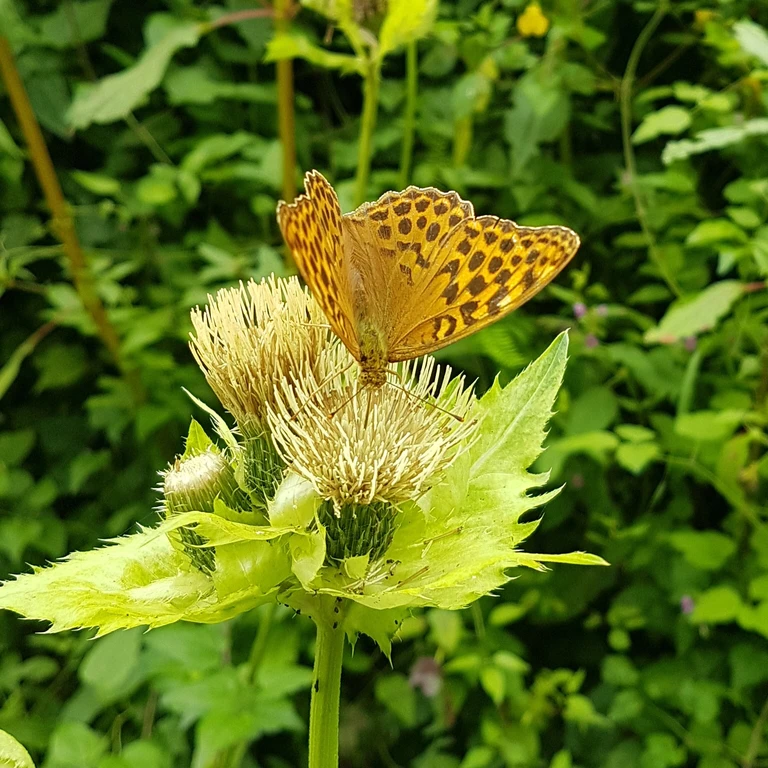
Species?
Argynnis paphia
